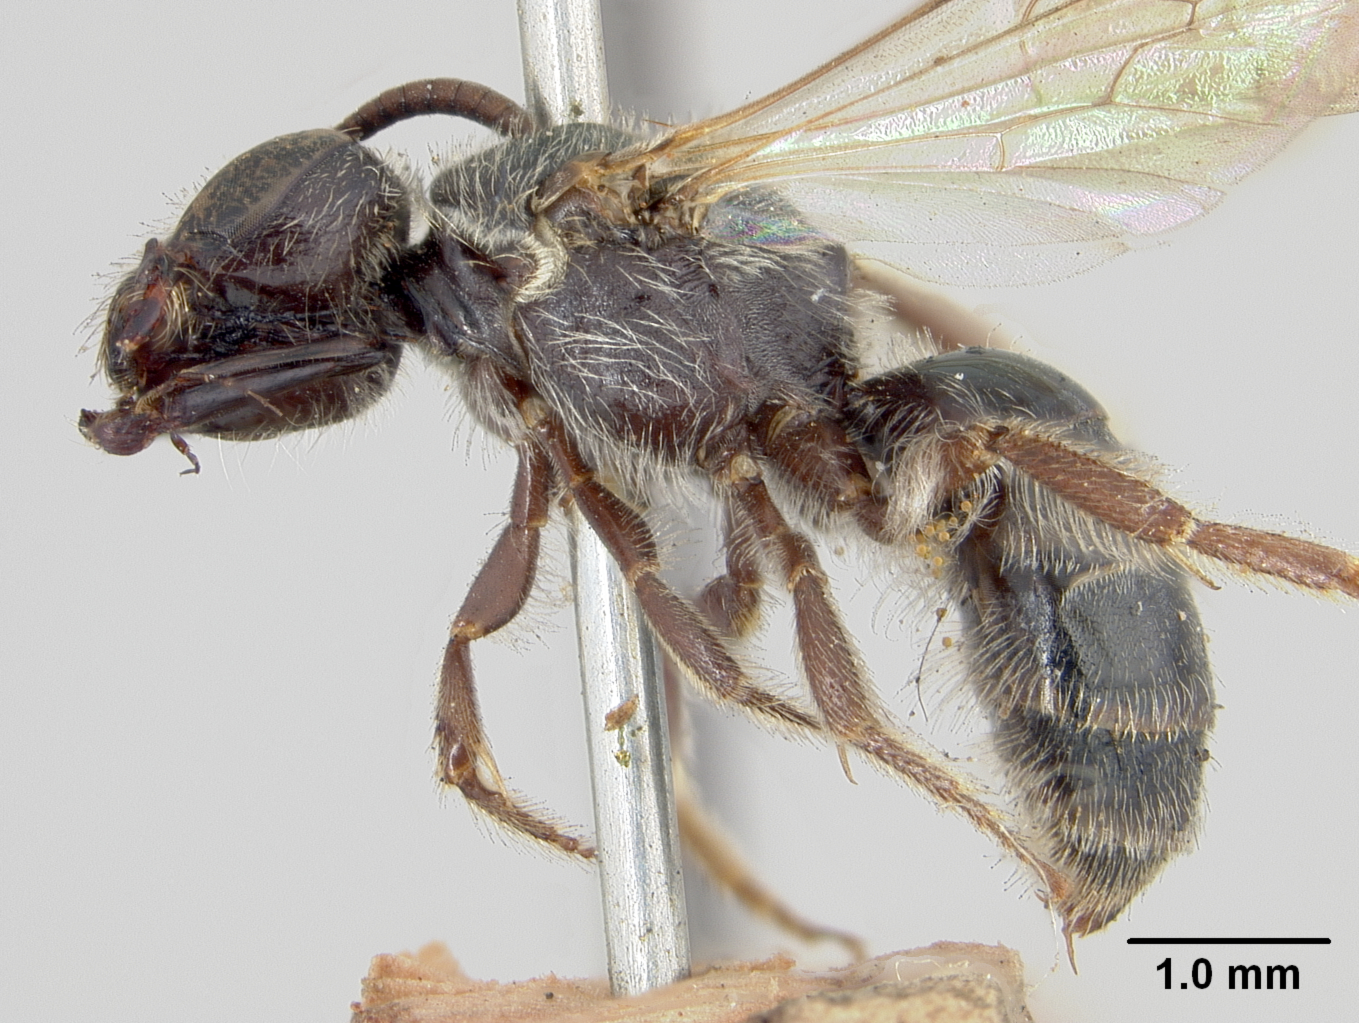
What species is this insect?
Halictus matianensis
